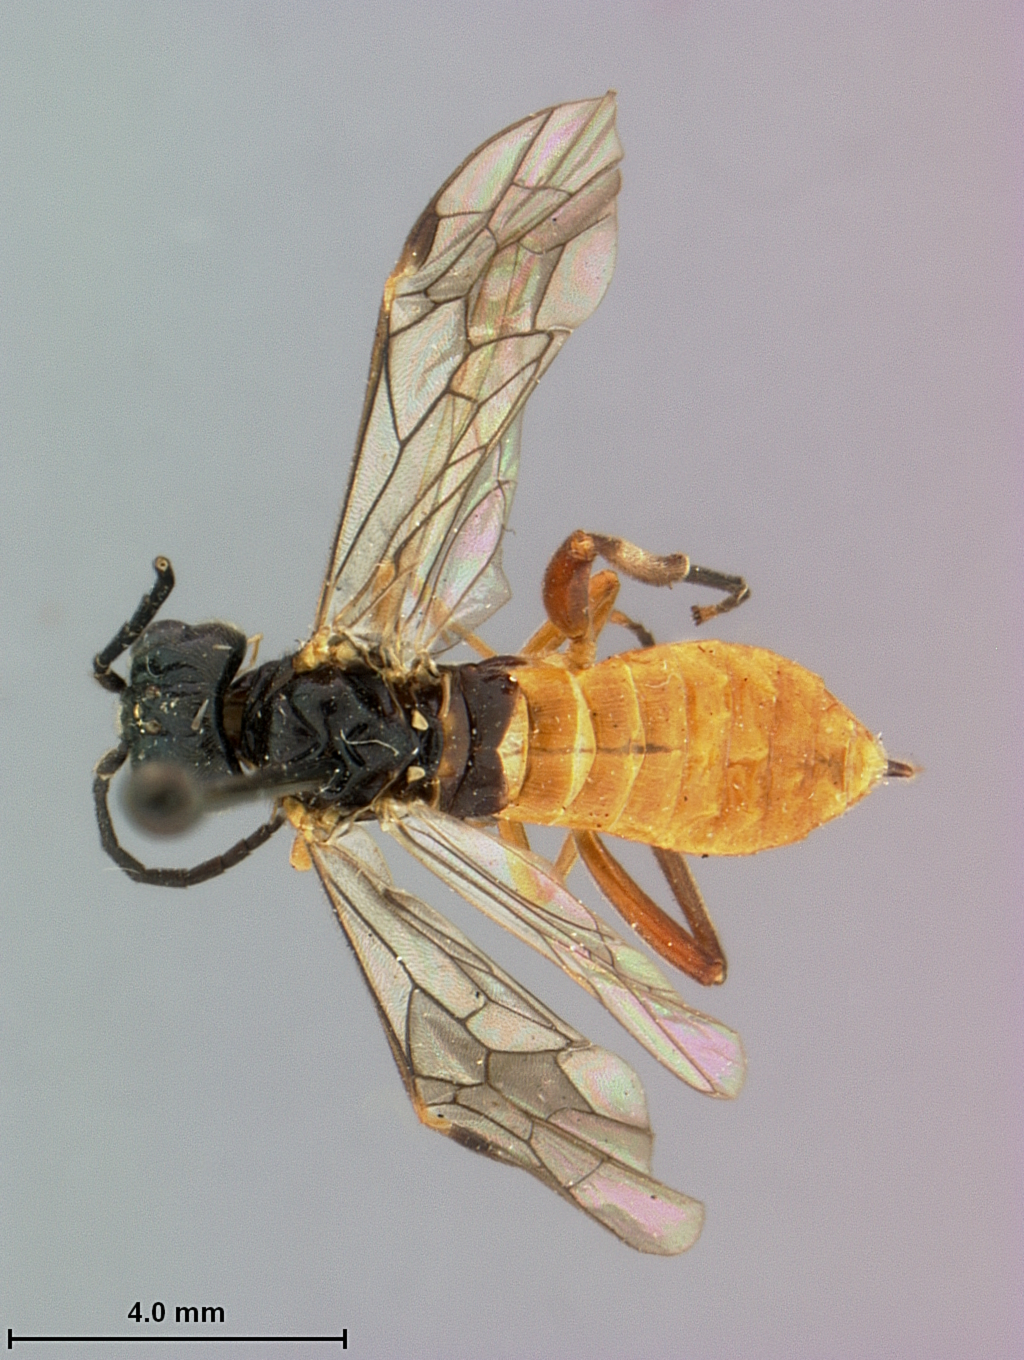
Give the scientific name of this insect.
Parasiobla rufocinctus
